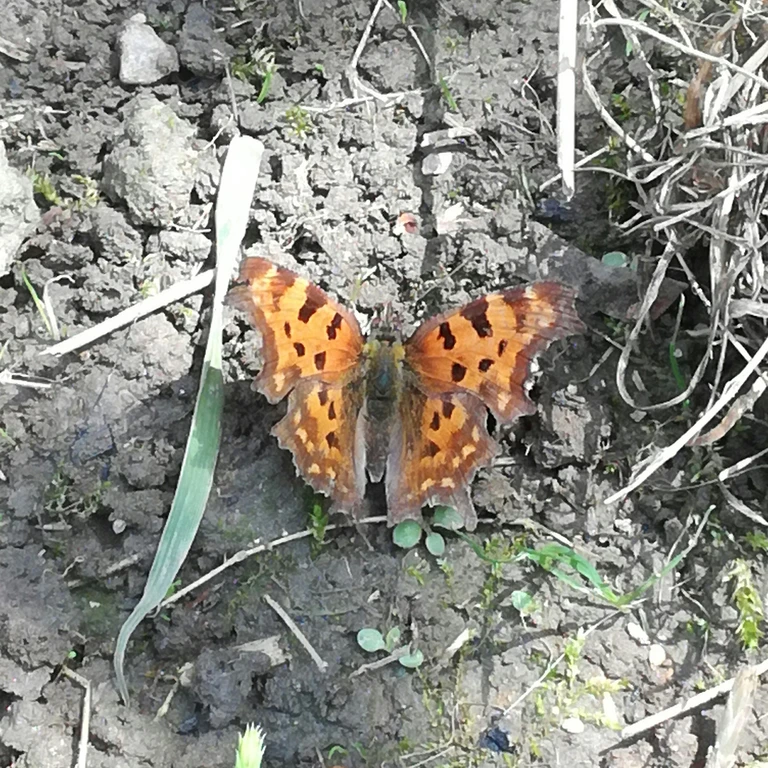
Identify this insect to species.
Polygonia c-album
